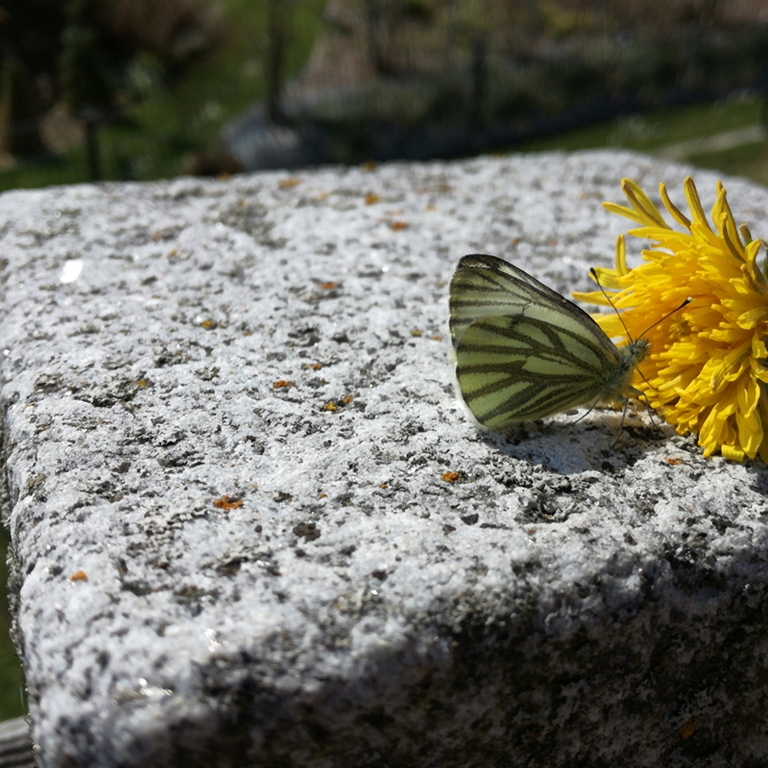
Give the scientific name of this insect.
Pieris napi
